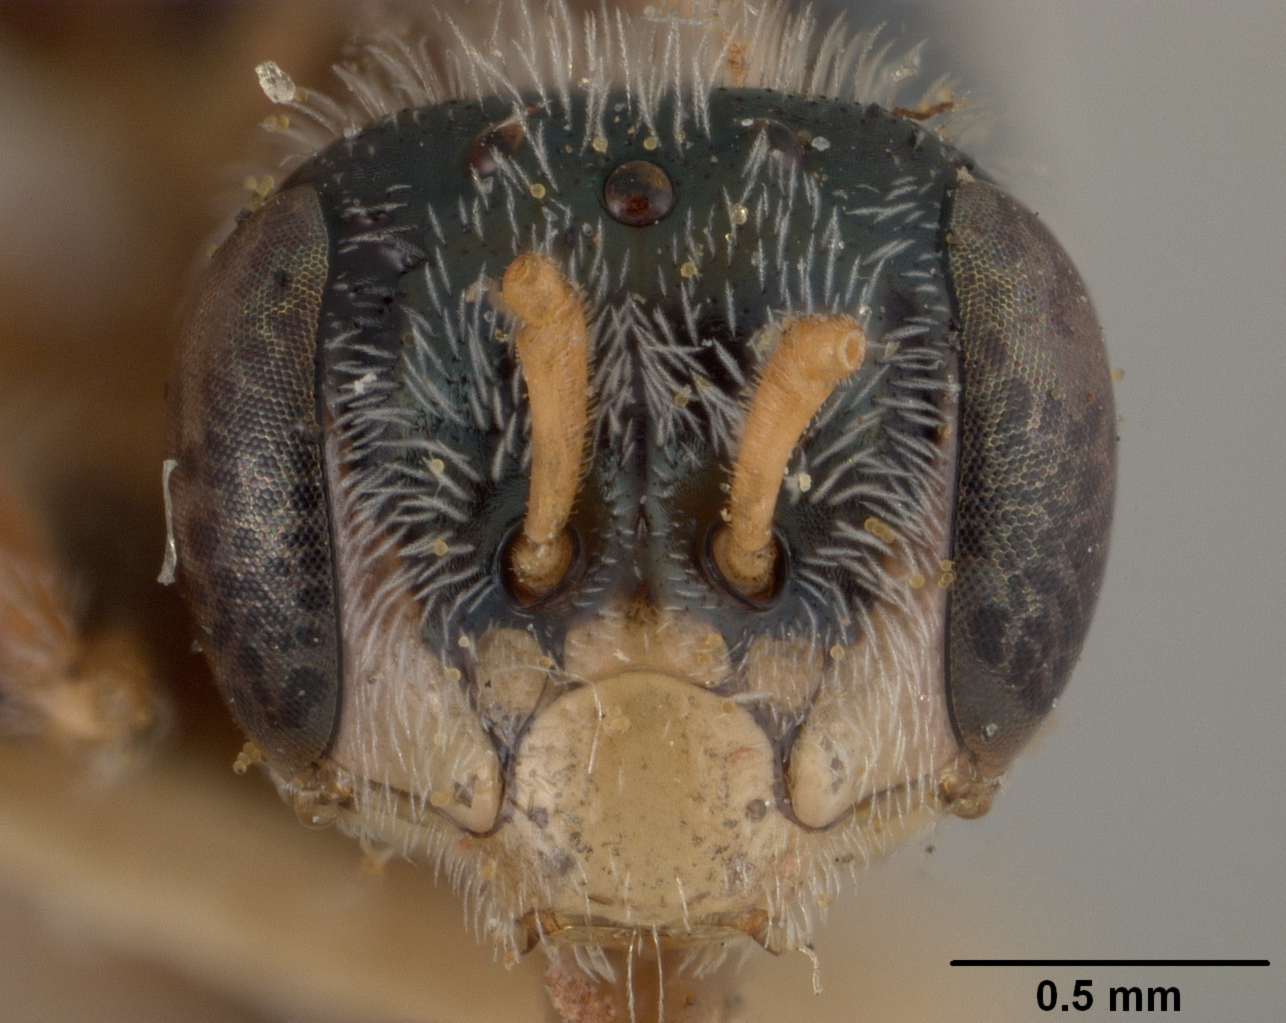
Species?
Perdita xanthismae
